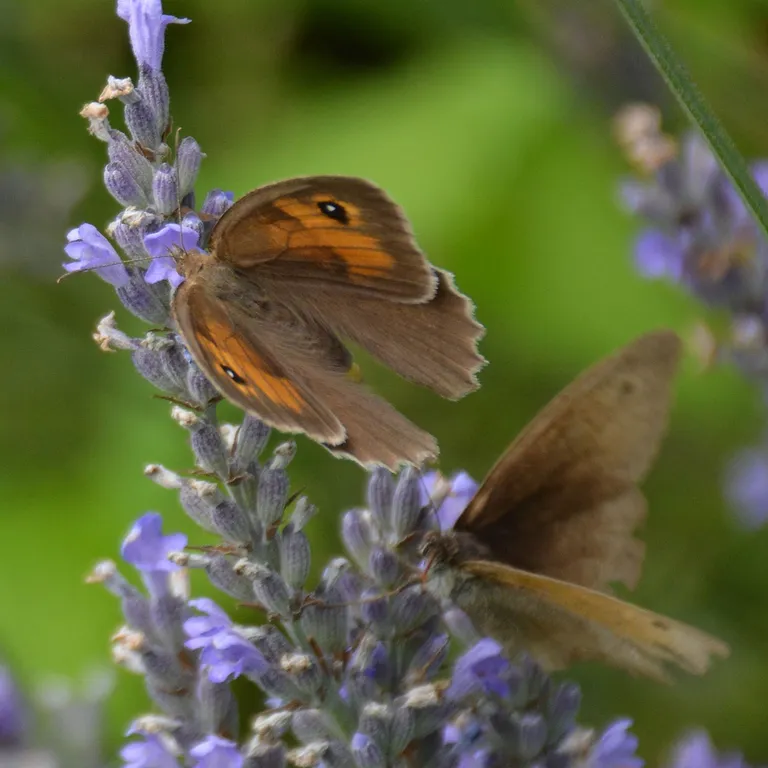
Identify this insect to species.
Maniola jurtina
